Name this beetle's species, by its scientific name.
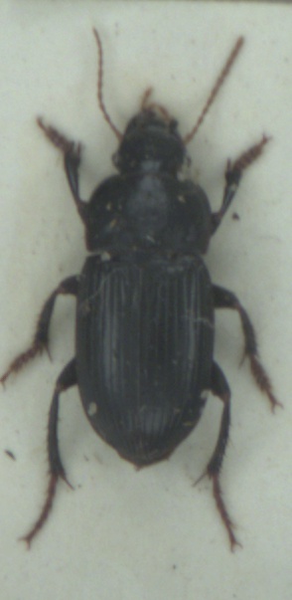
Harpalus tardus
